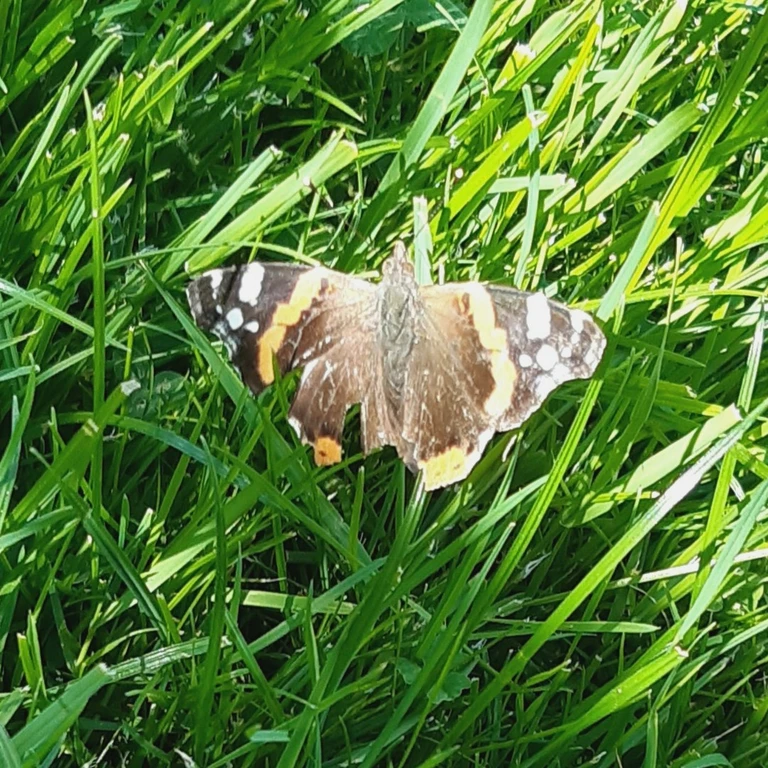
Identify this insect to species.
Vanessa atalanta
